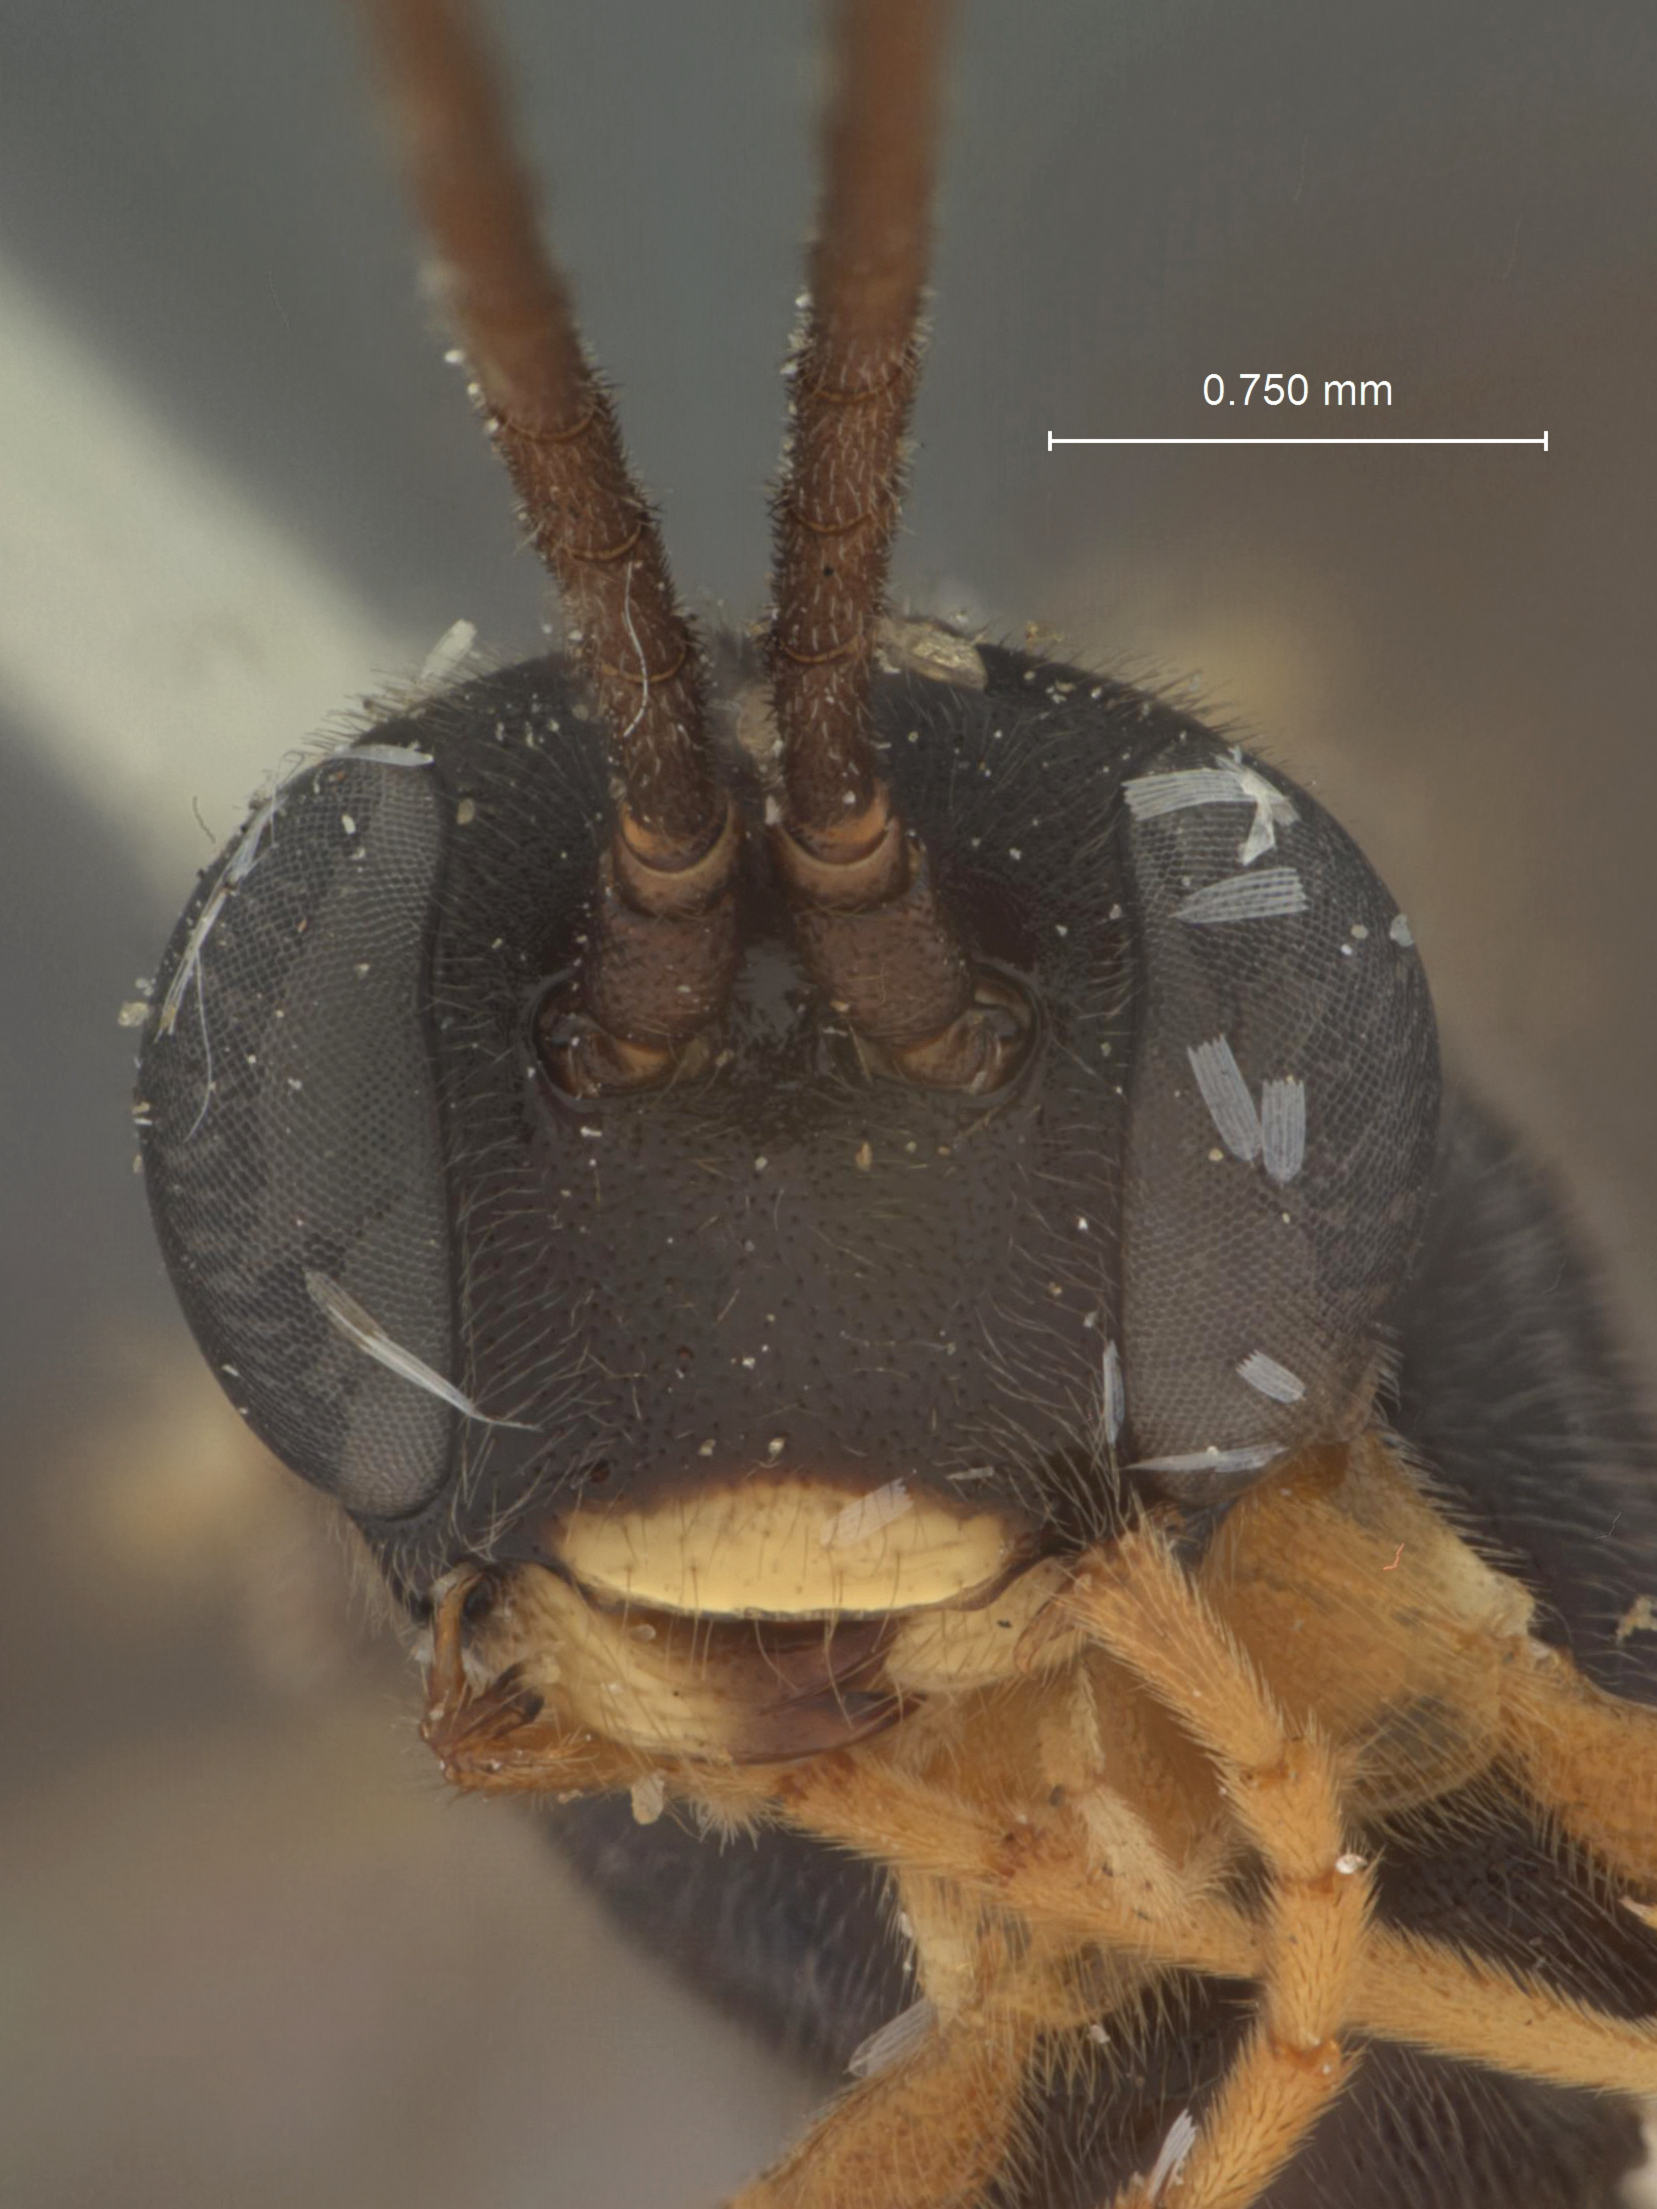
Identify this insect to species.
Xenoschesis slossonae
